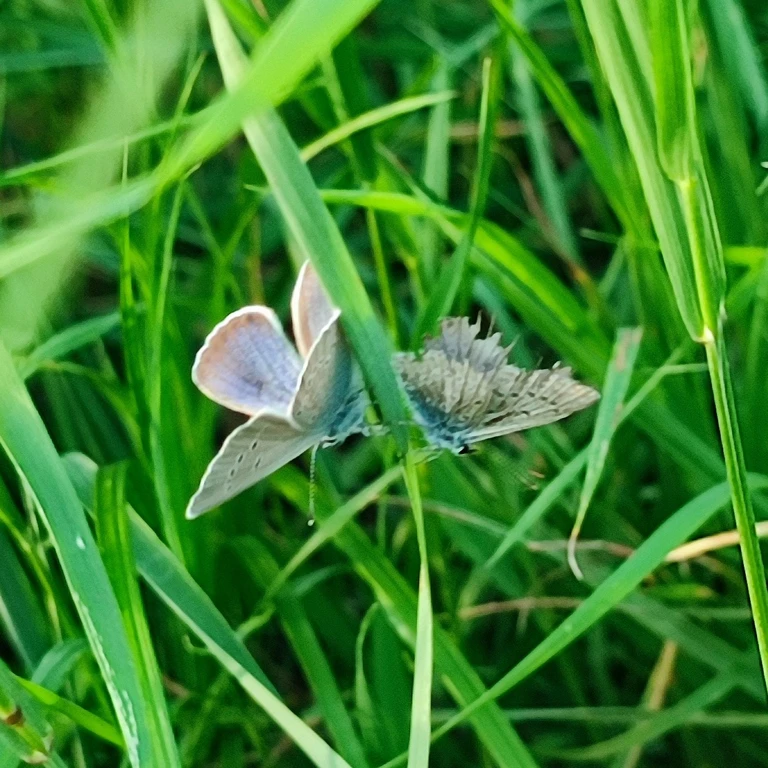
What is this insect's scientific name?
Cyaniris semiargus
